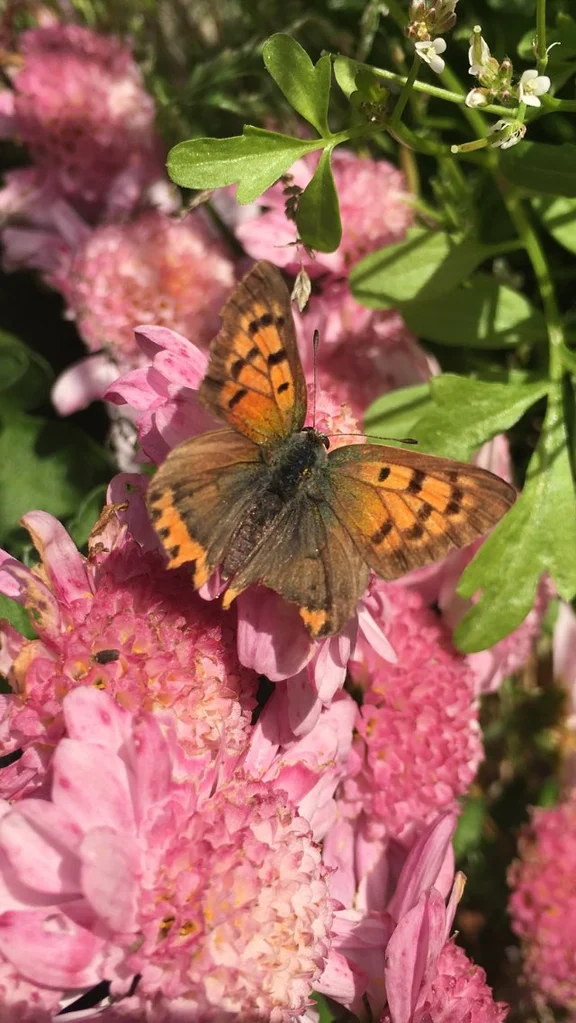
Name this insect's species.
Lycaena phlaeas
